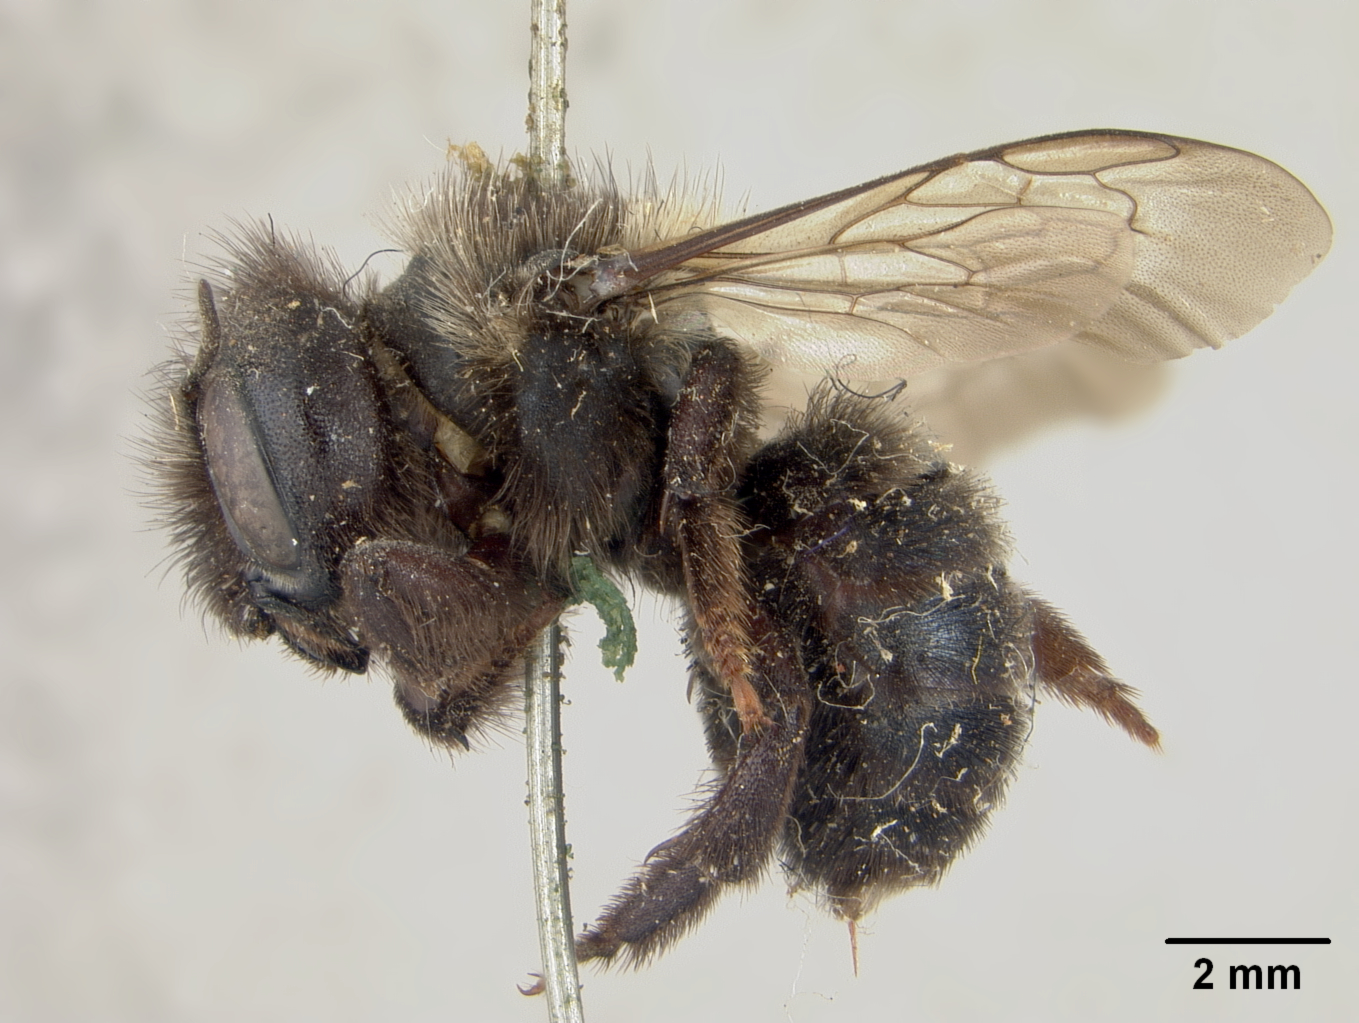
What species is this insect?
Osmia subornata
